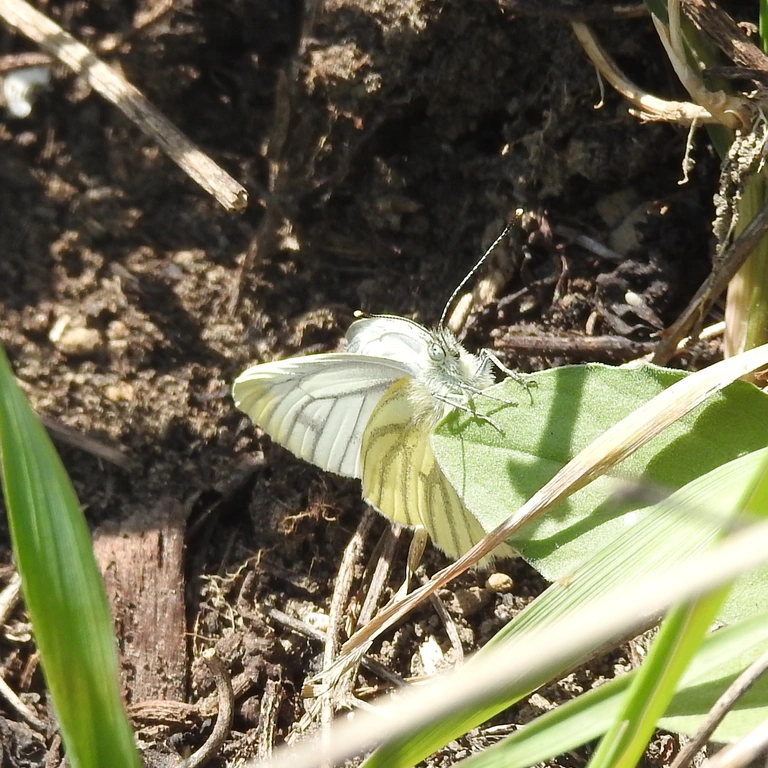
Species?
Pieris napi
